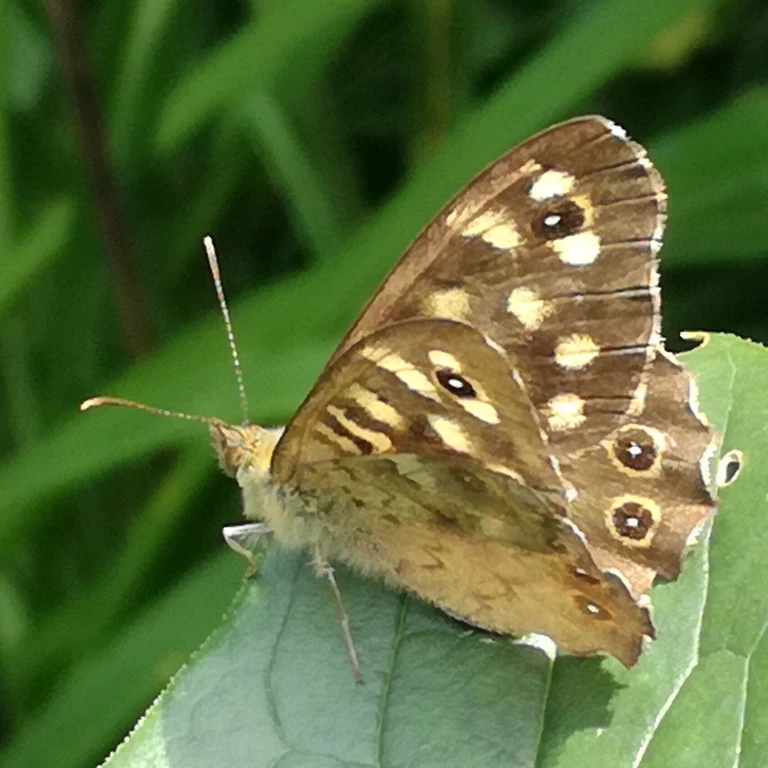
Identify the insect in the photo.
Pararge aegeria
